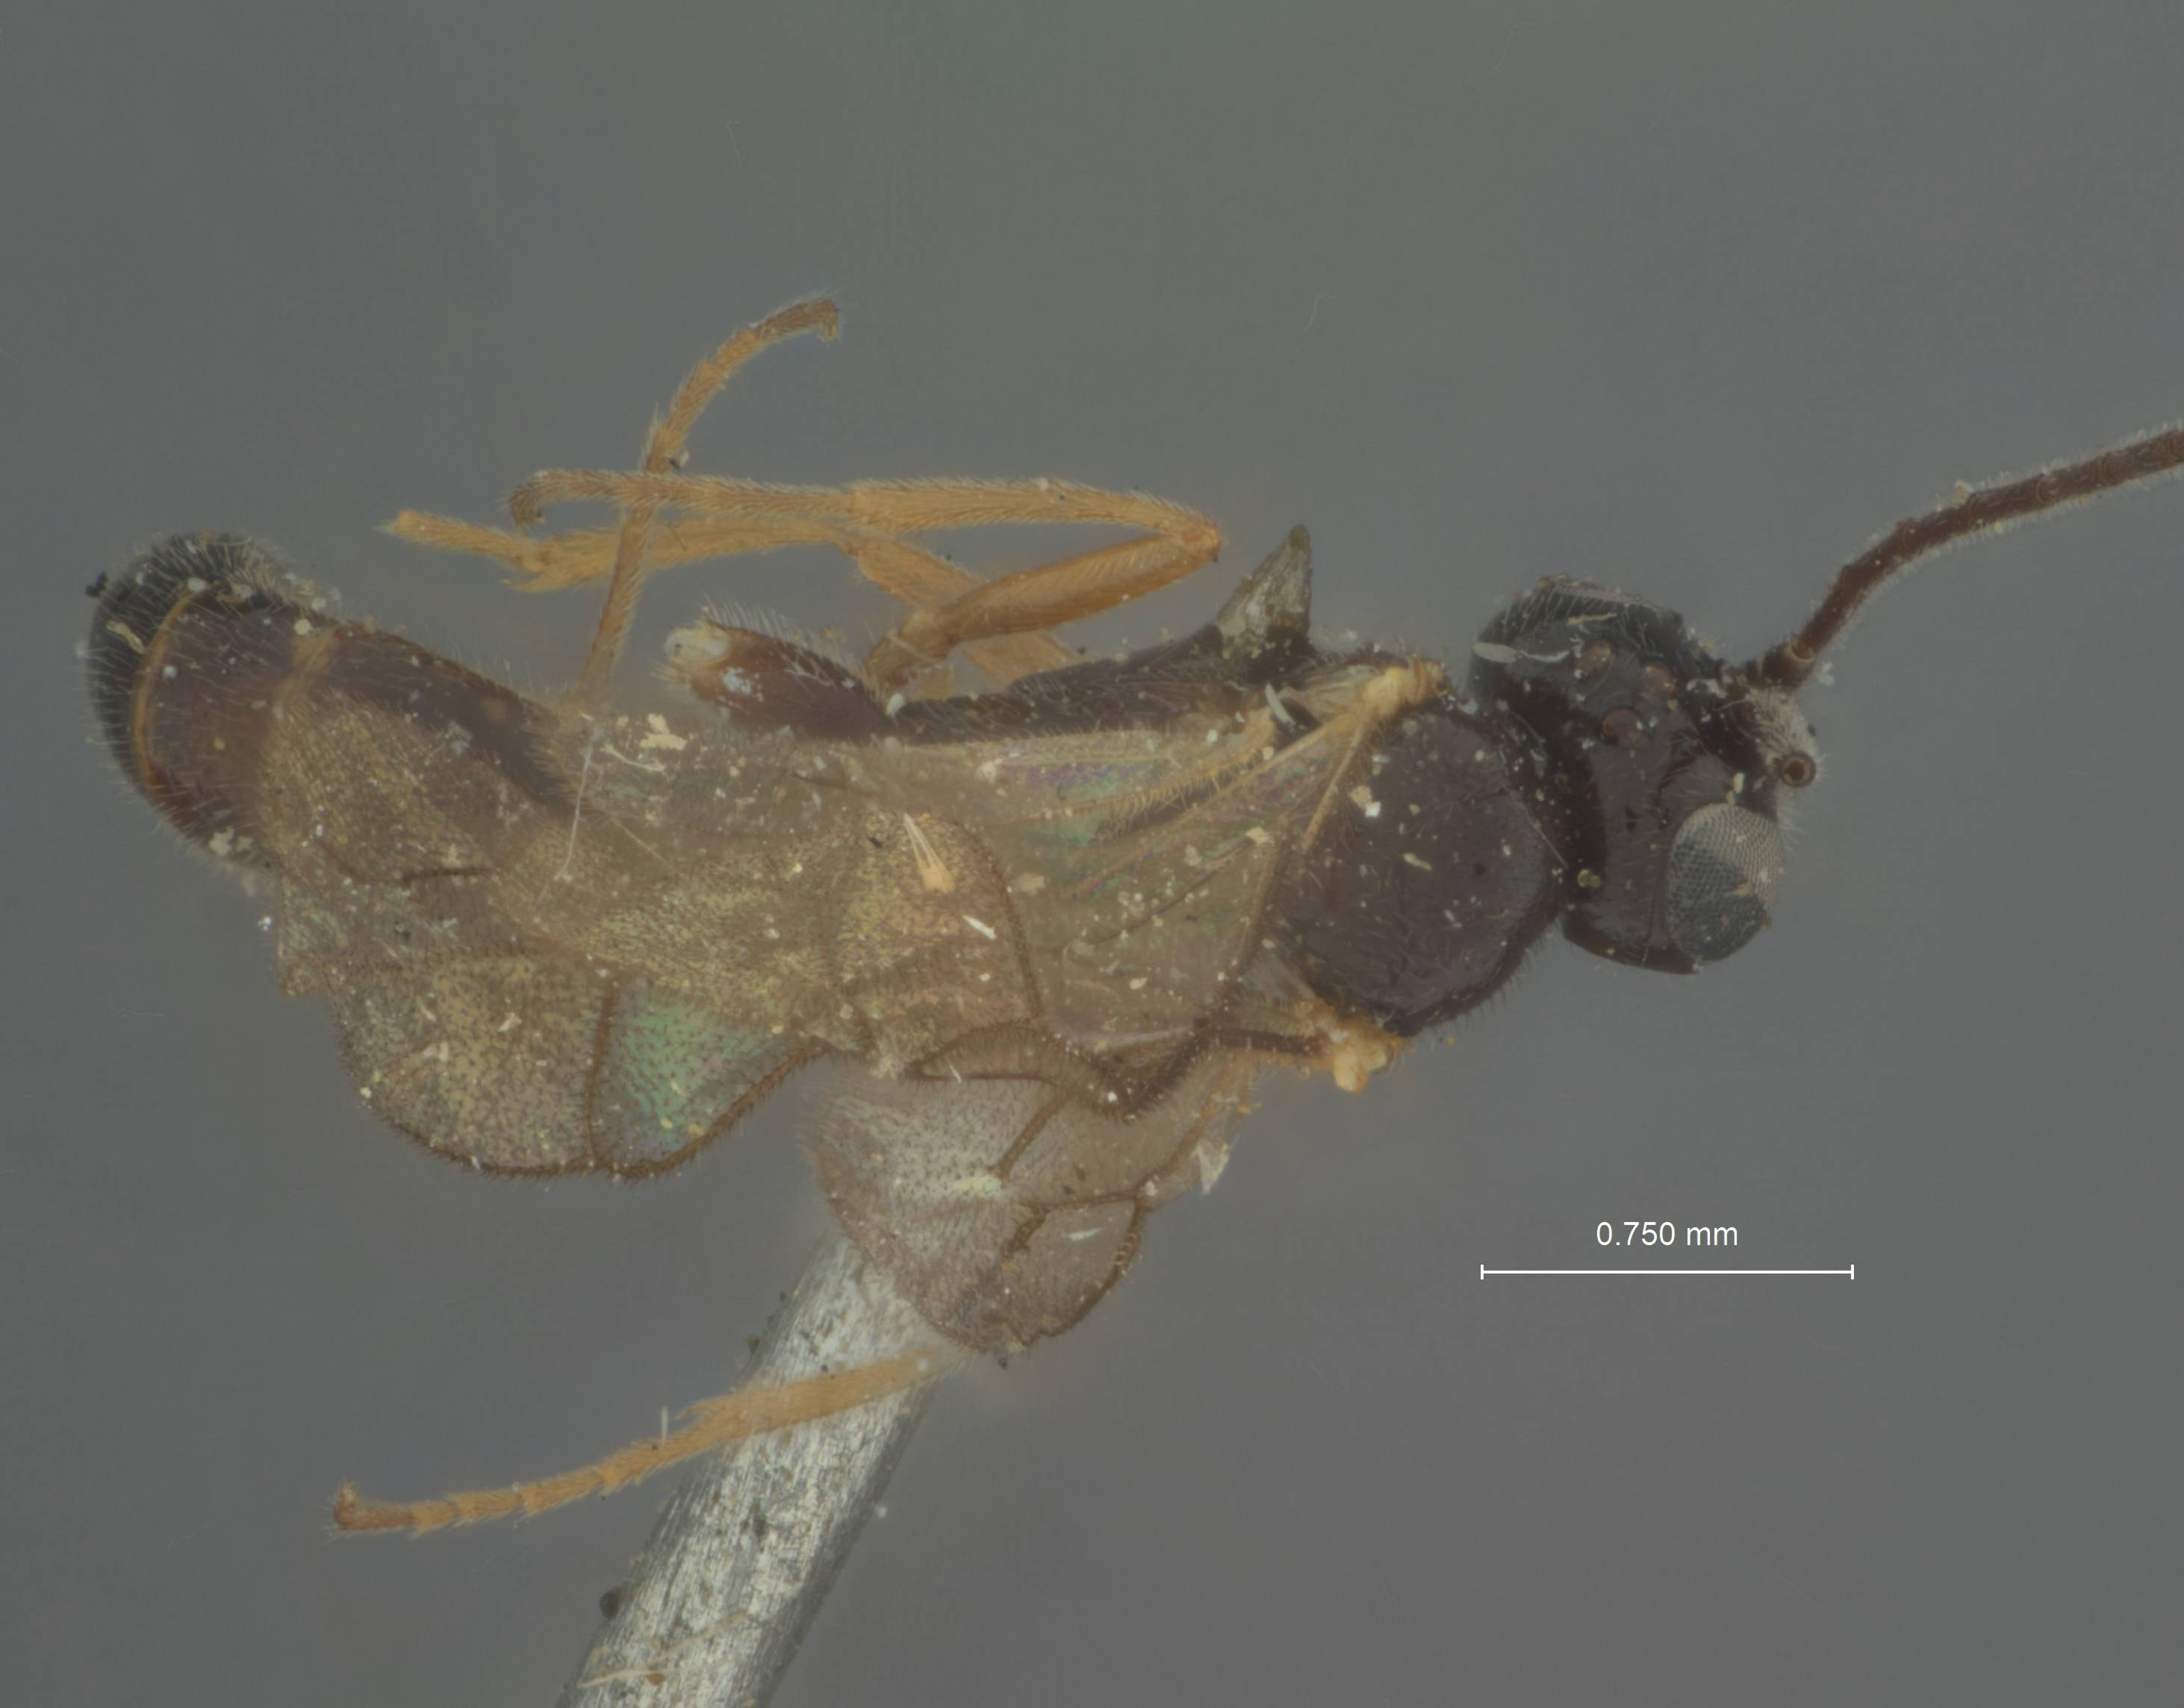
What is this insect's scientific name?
Stiboscopus sitkensis
